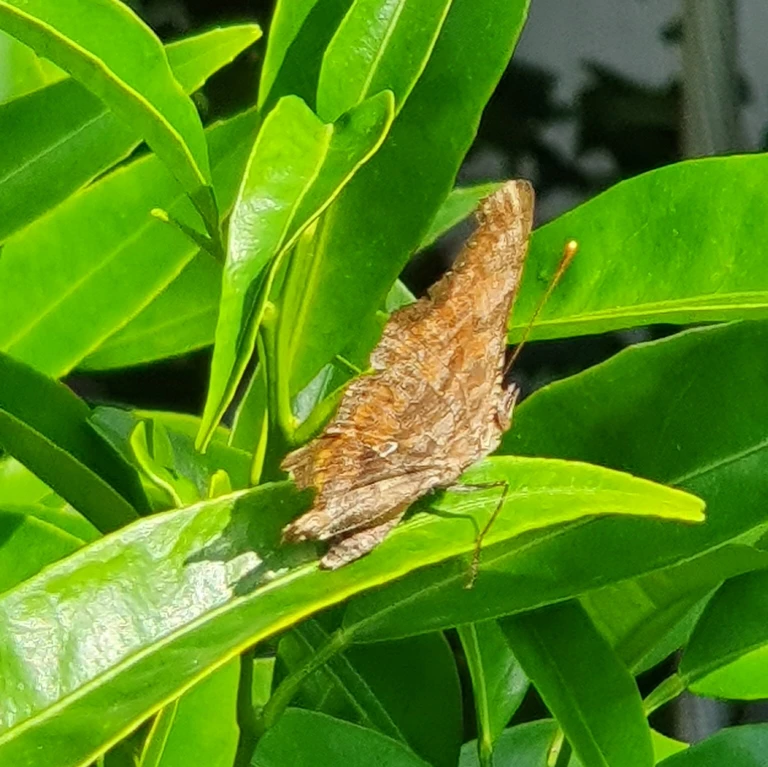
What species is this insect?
Polygonia c-album
